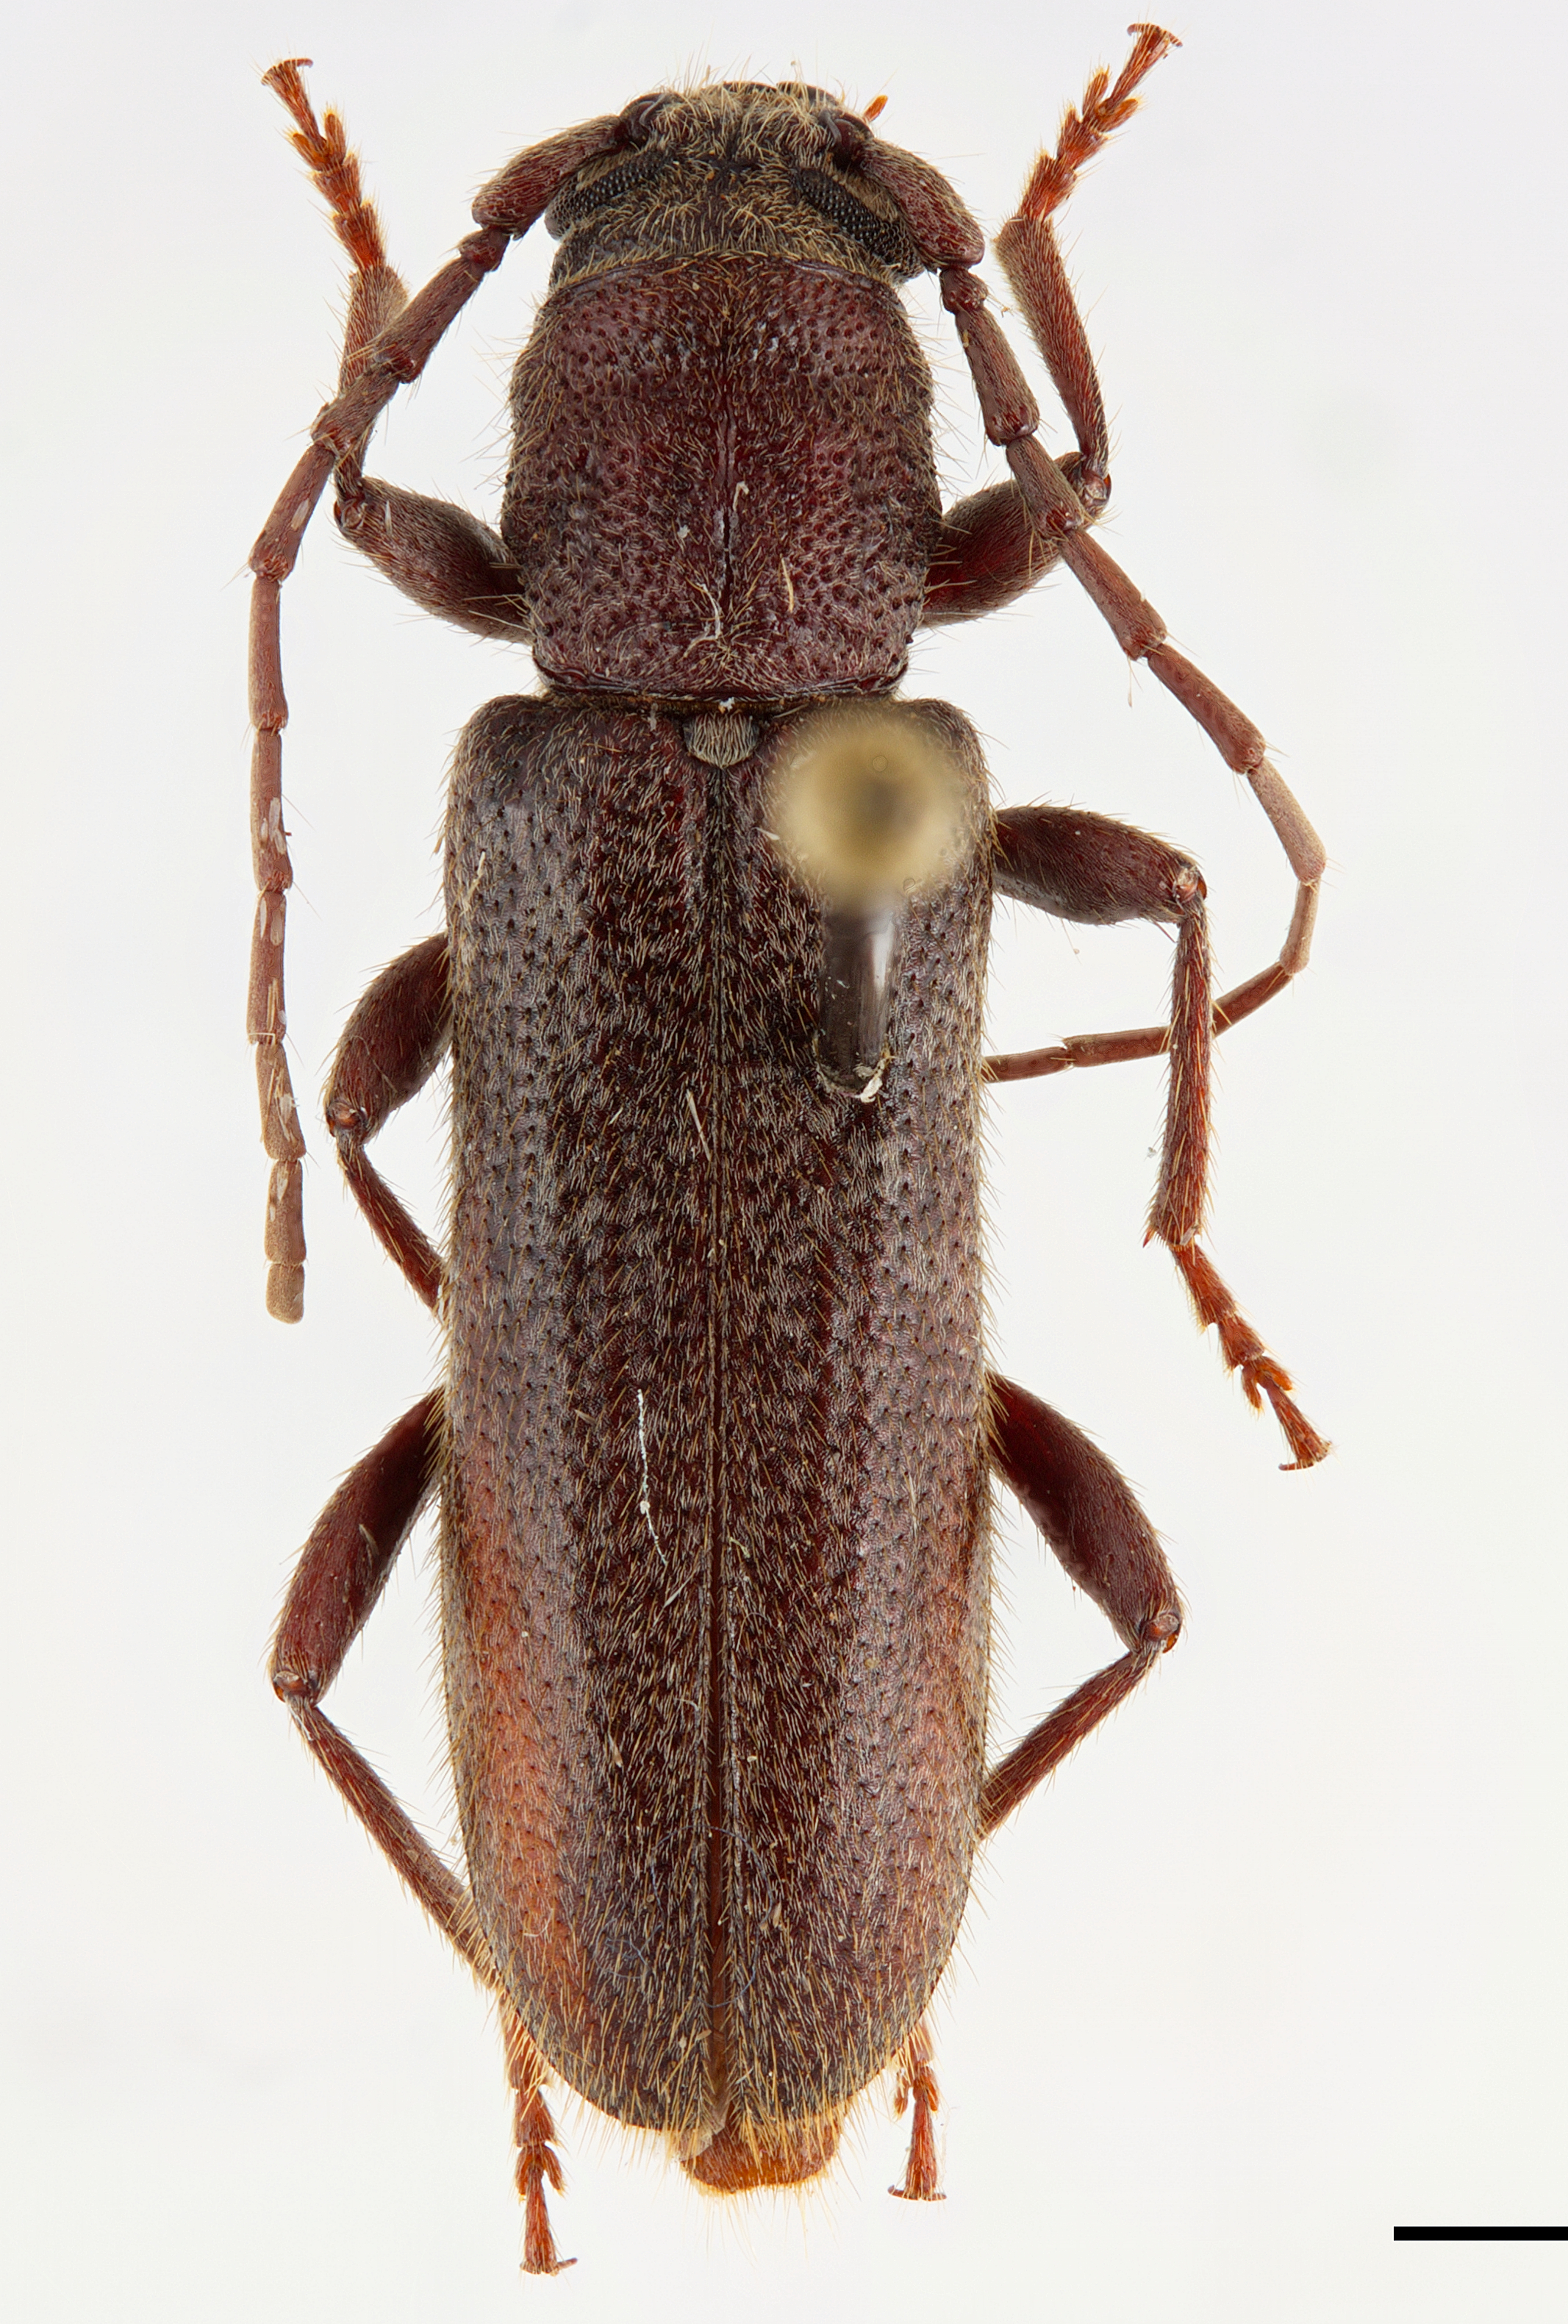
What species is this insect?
Cacophrissus pauper
